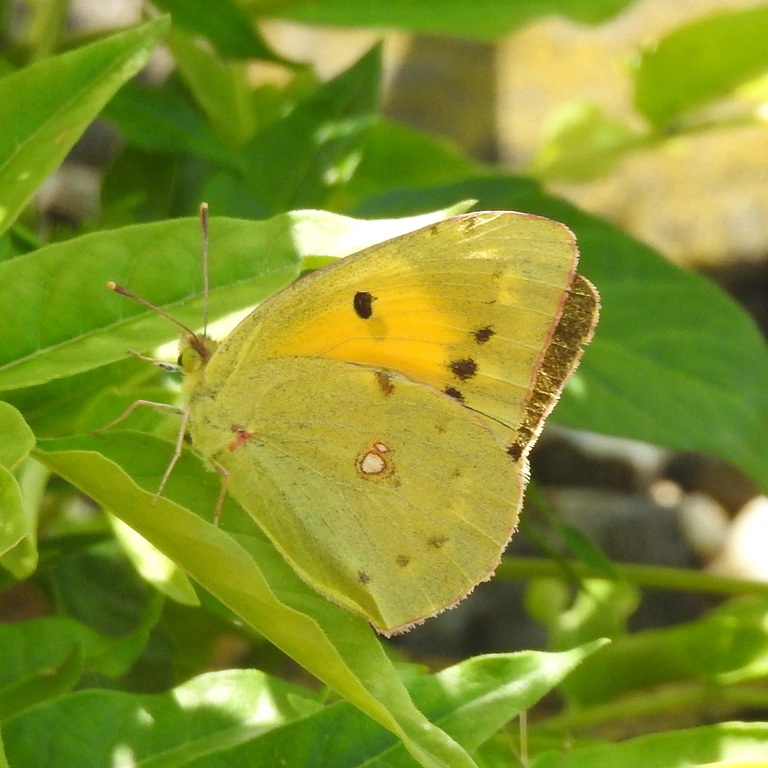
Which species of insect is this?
Colias croceus
